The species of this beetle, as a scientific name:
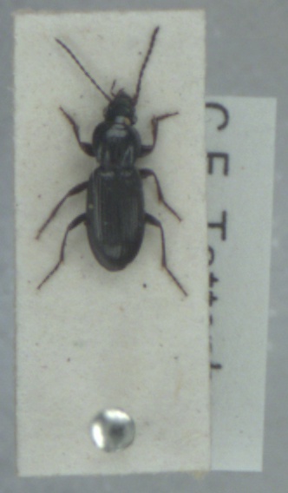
Pterostichus diligens
